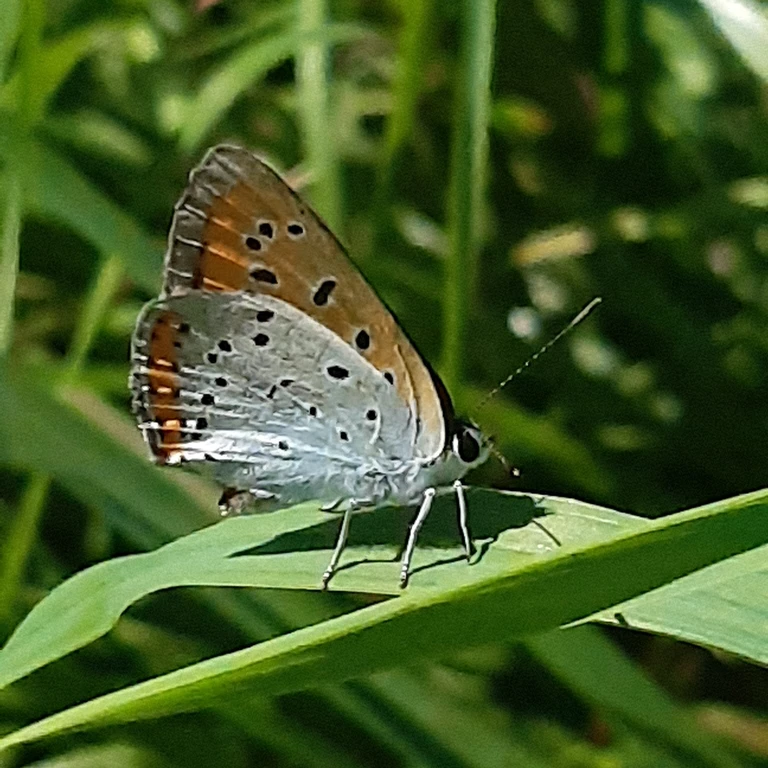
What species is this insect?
Lycaena dispar
